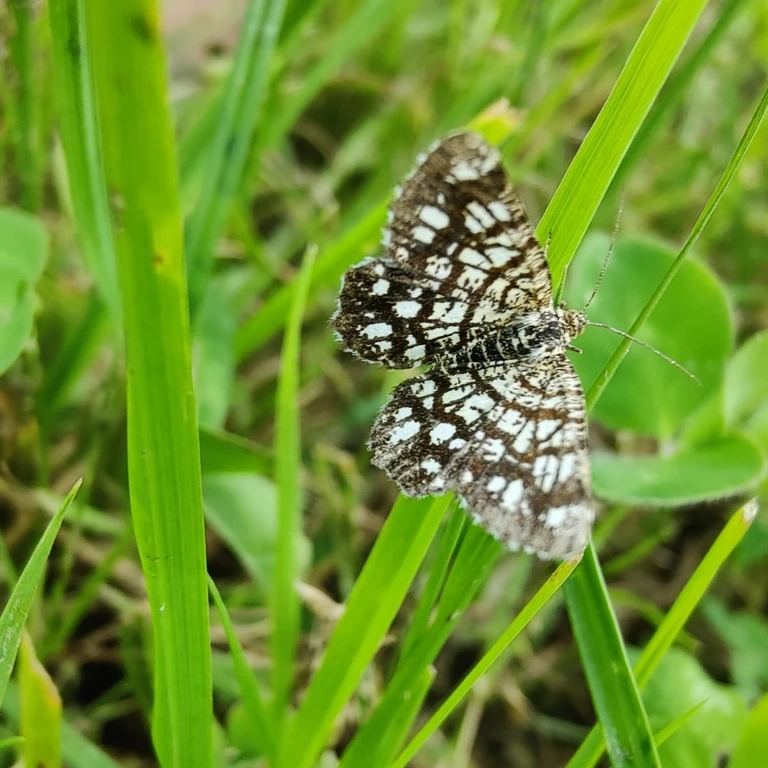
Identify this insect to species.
Chiasmia clathrata
